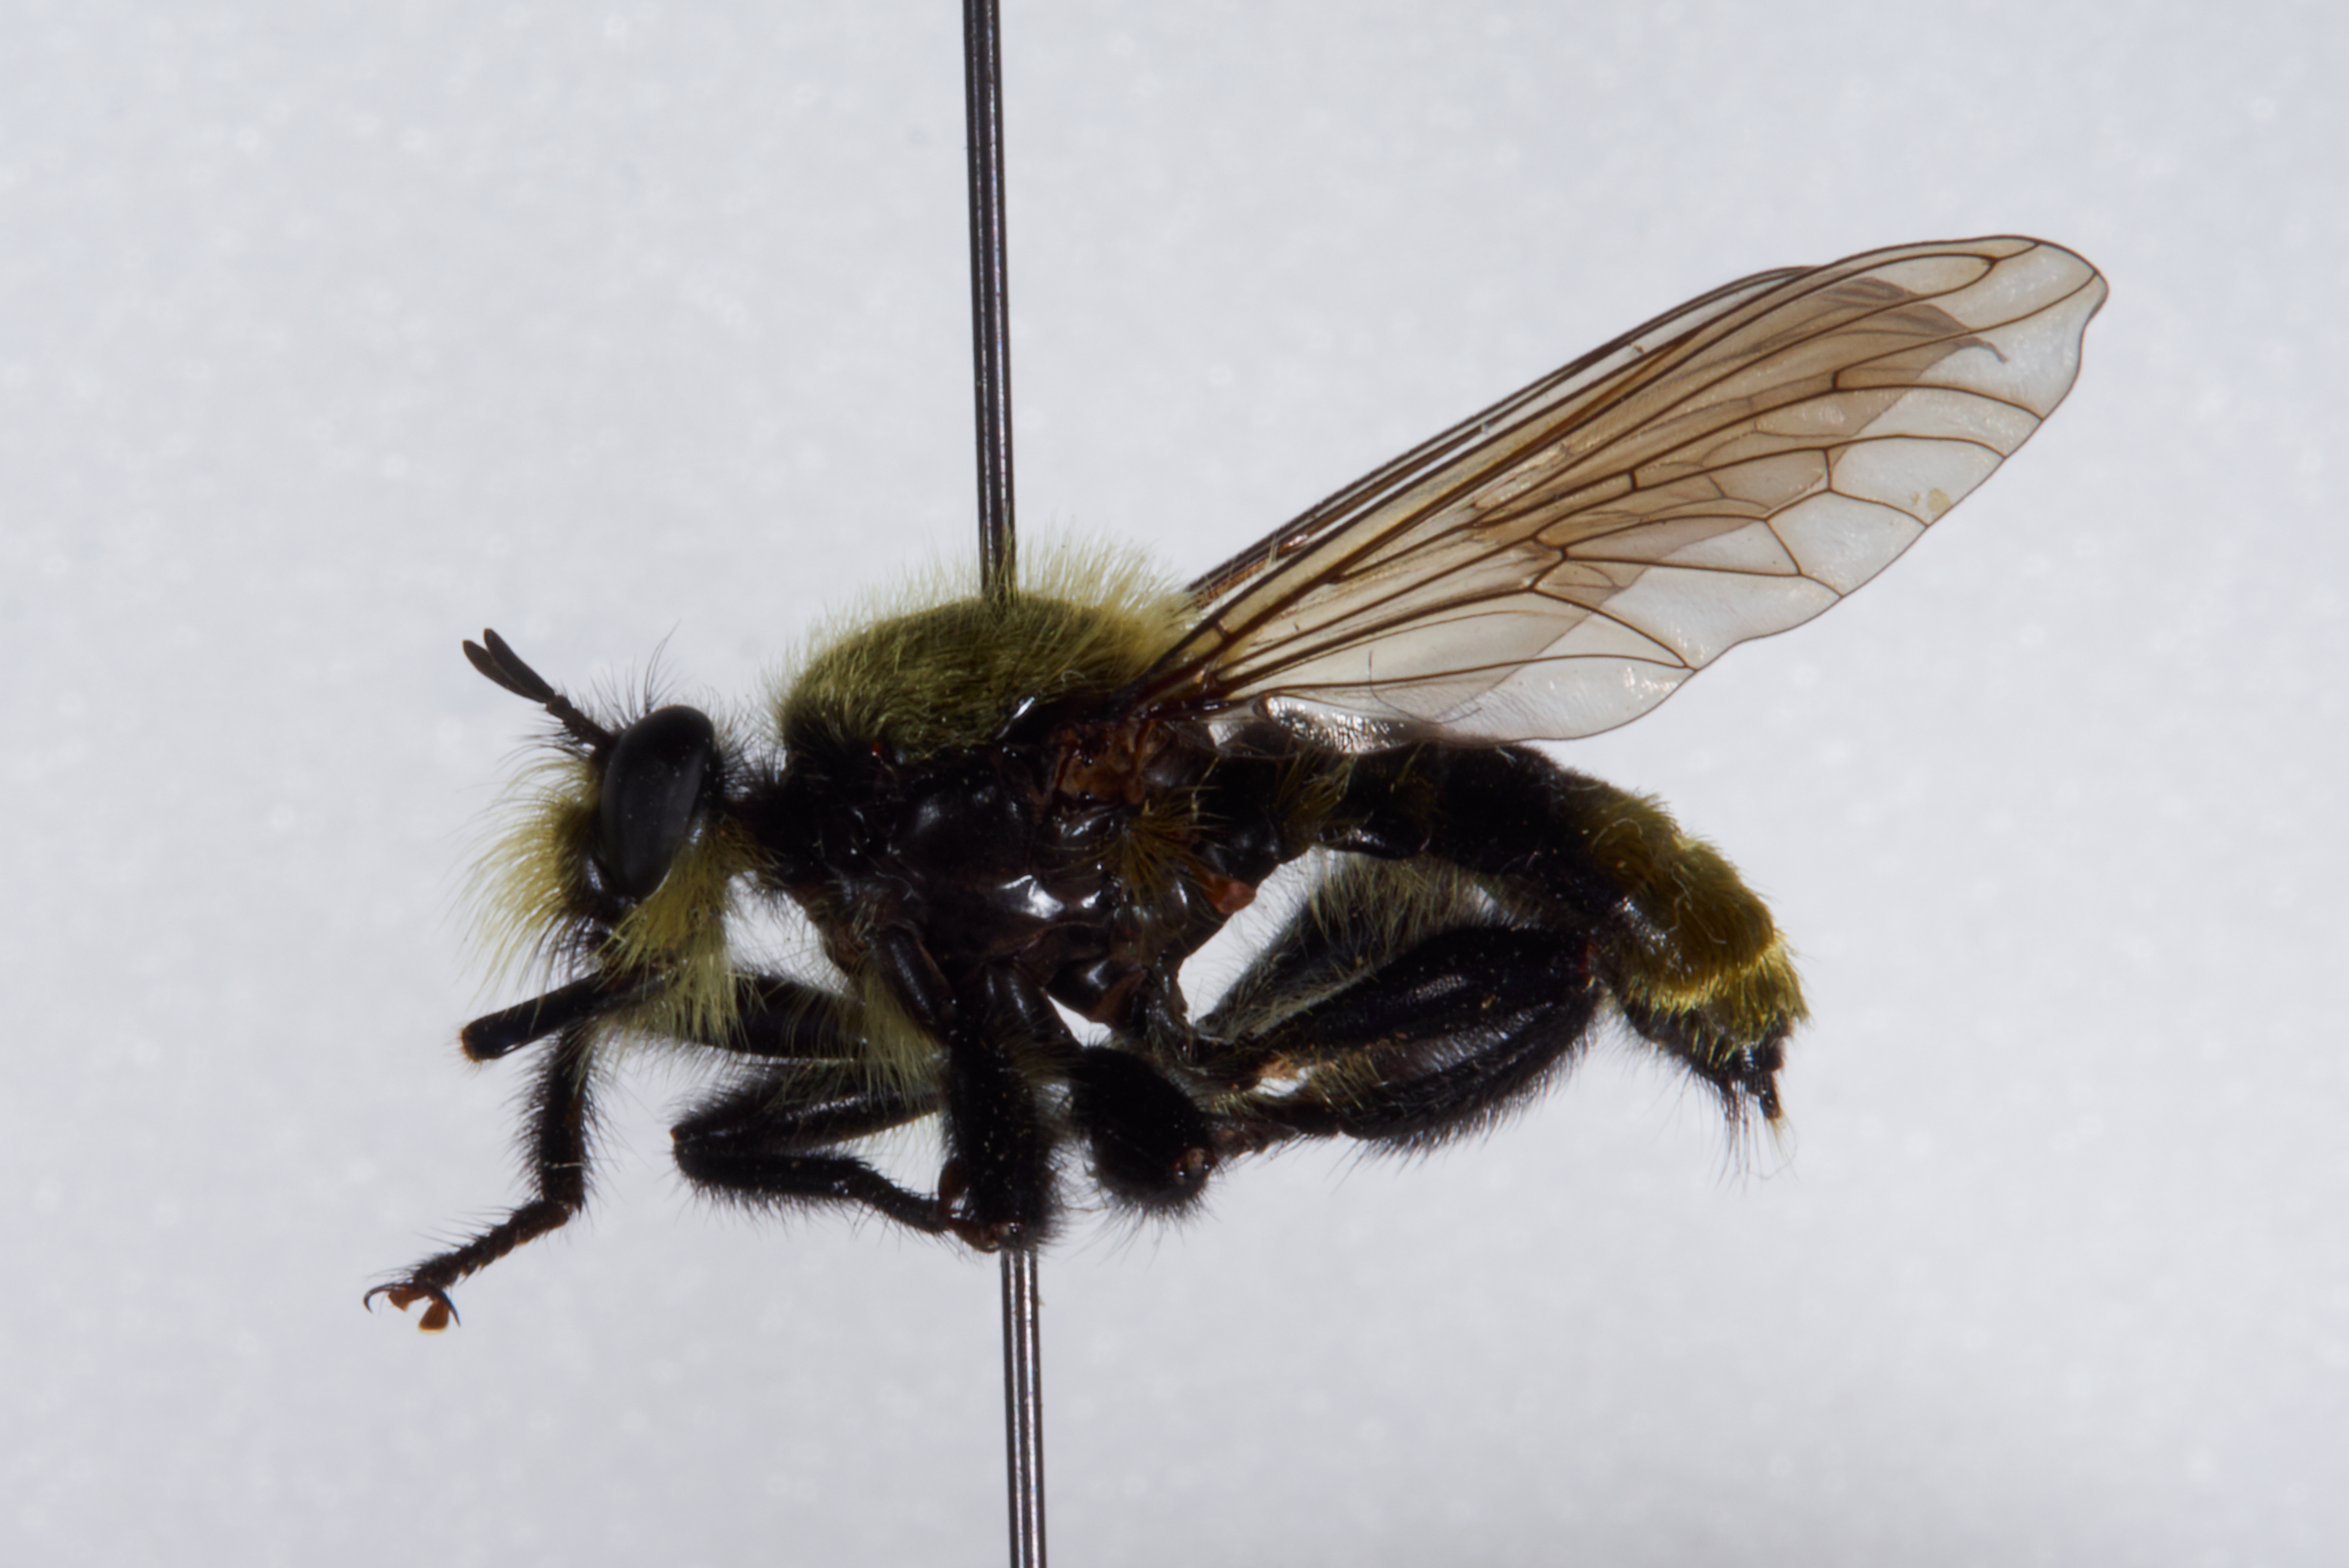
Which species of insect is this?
Laphria divisor
